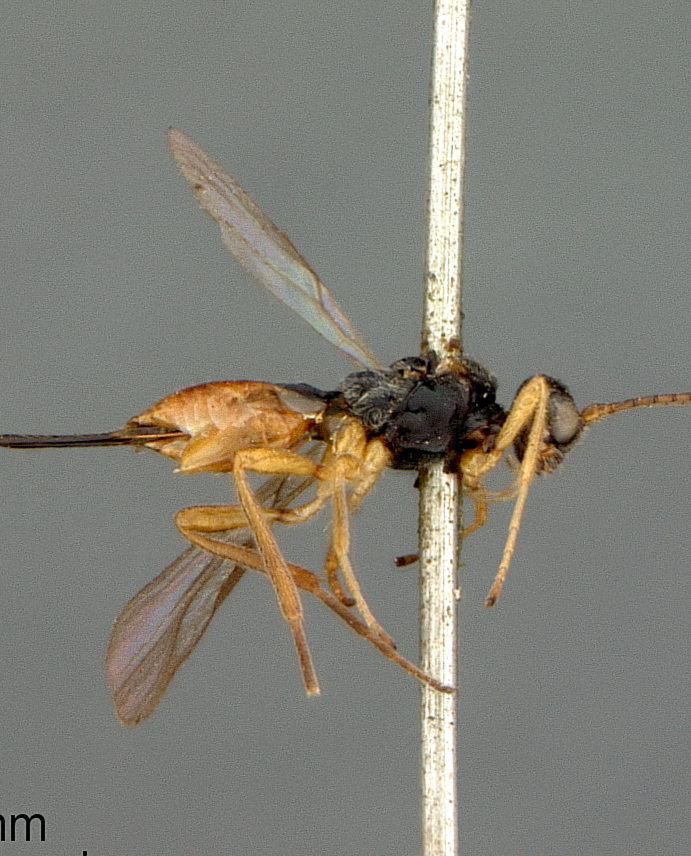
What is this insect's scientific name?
Dacnusa laeviceps
